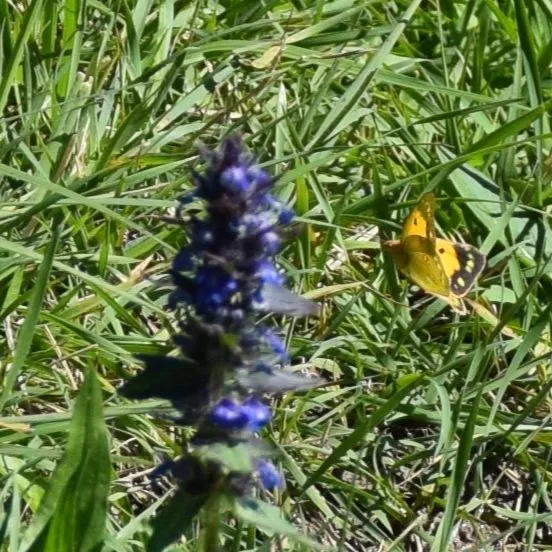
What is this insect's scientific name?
Colias croceus
